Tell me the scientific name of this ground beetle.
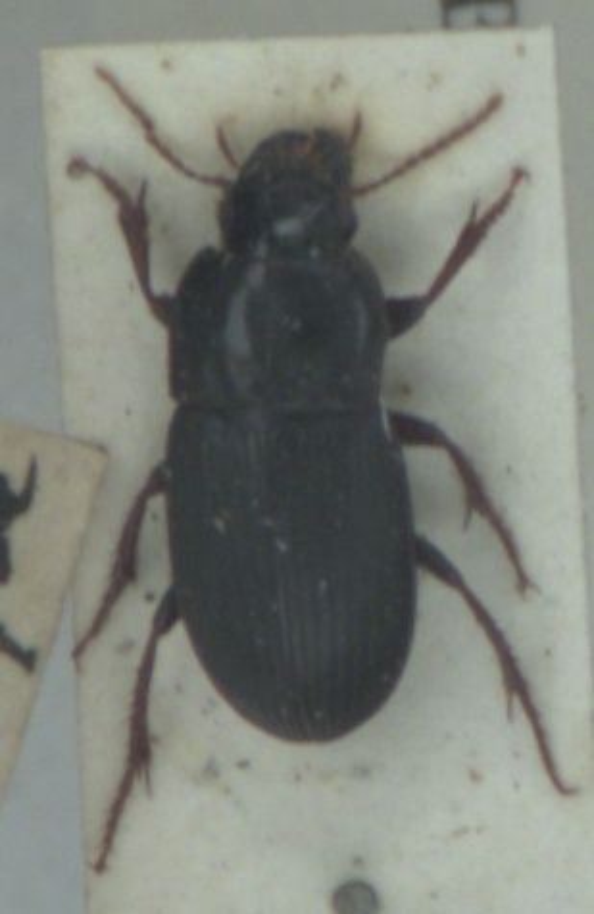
Harpalus tardus
